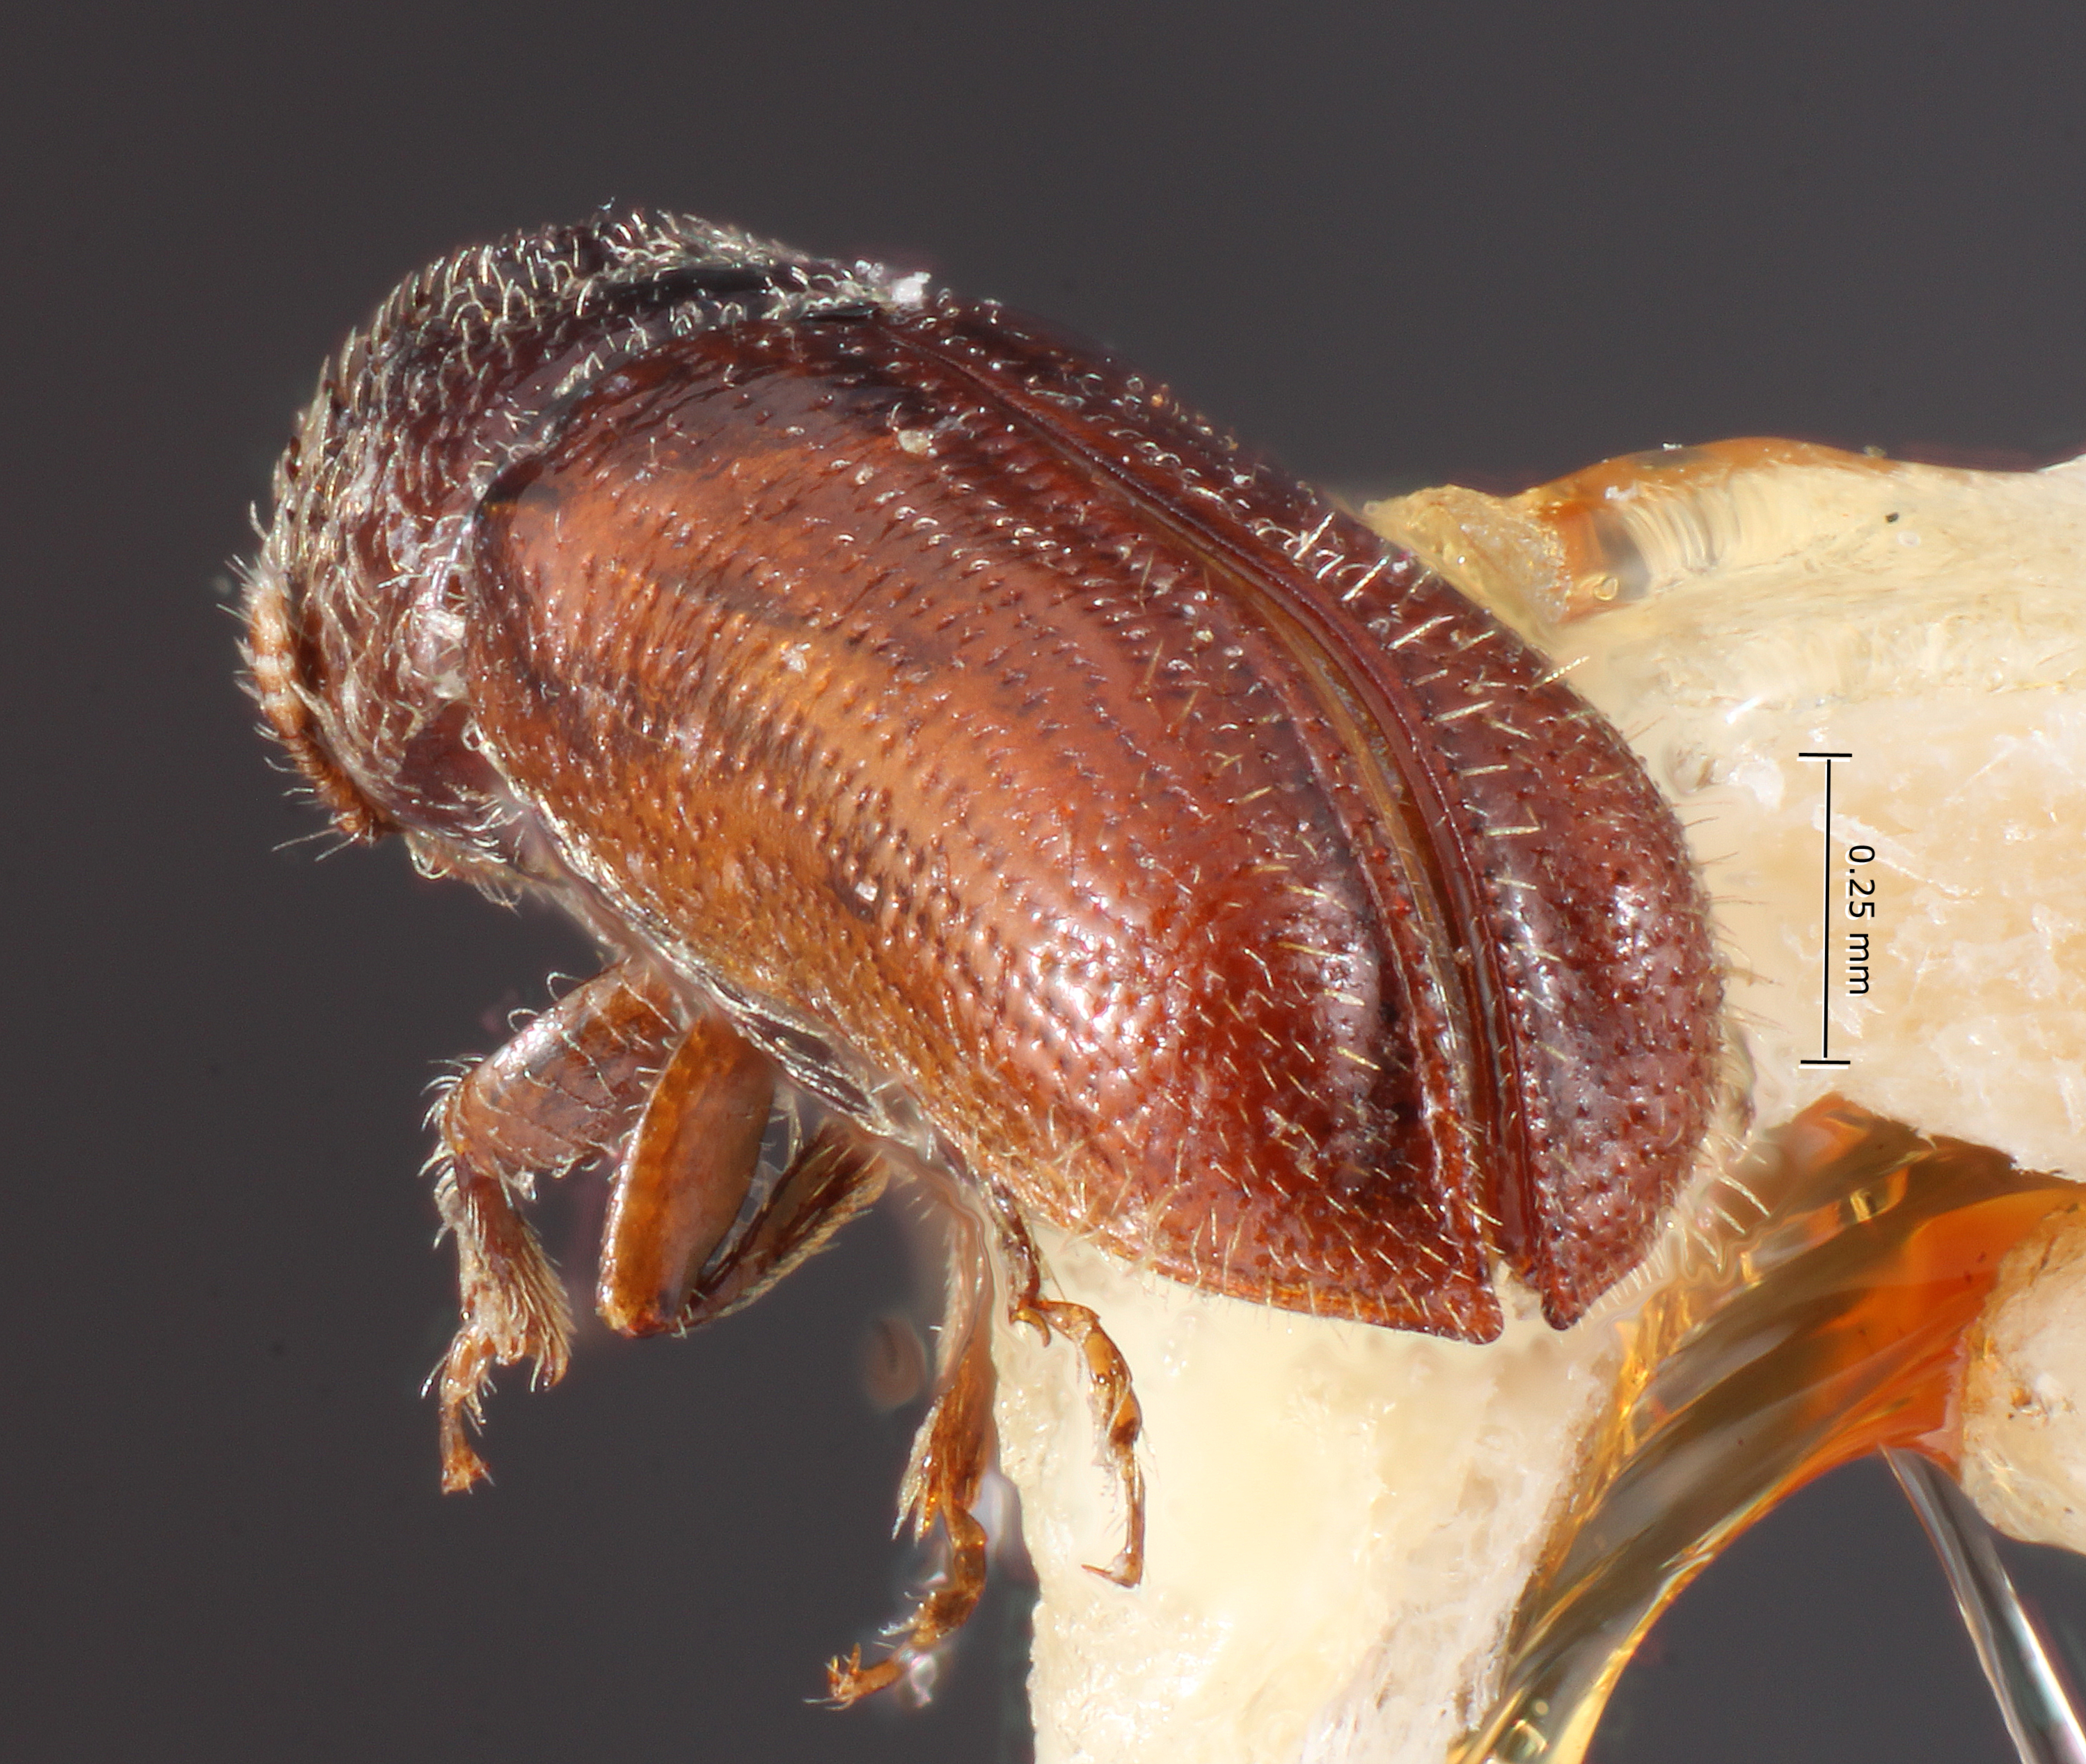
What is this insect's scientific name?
Pityophthorus furnissi
